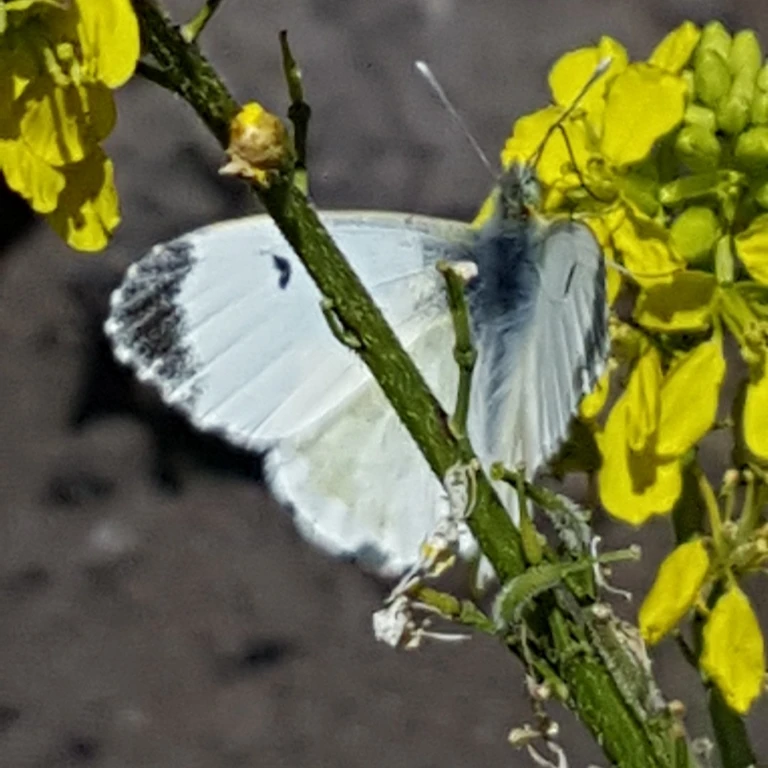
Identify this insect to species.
Anthocharis cardamines
